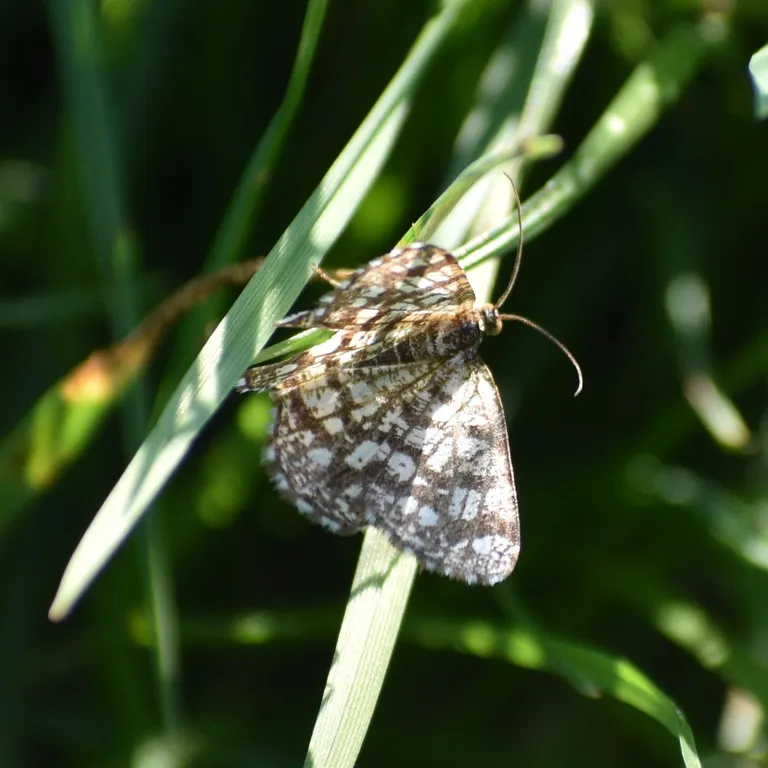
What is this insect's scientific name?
Chiasmia clathrata
